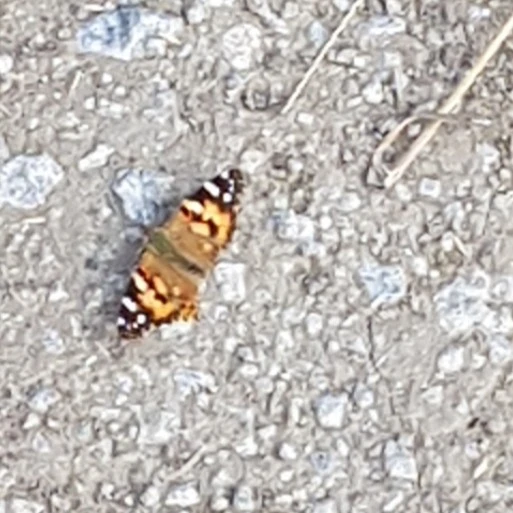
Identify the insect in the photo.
Vanessa cardui
